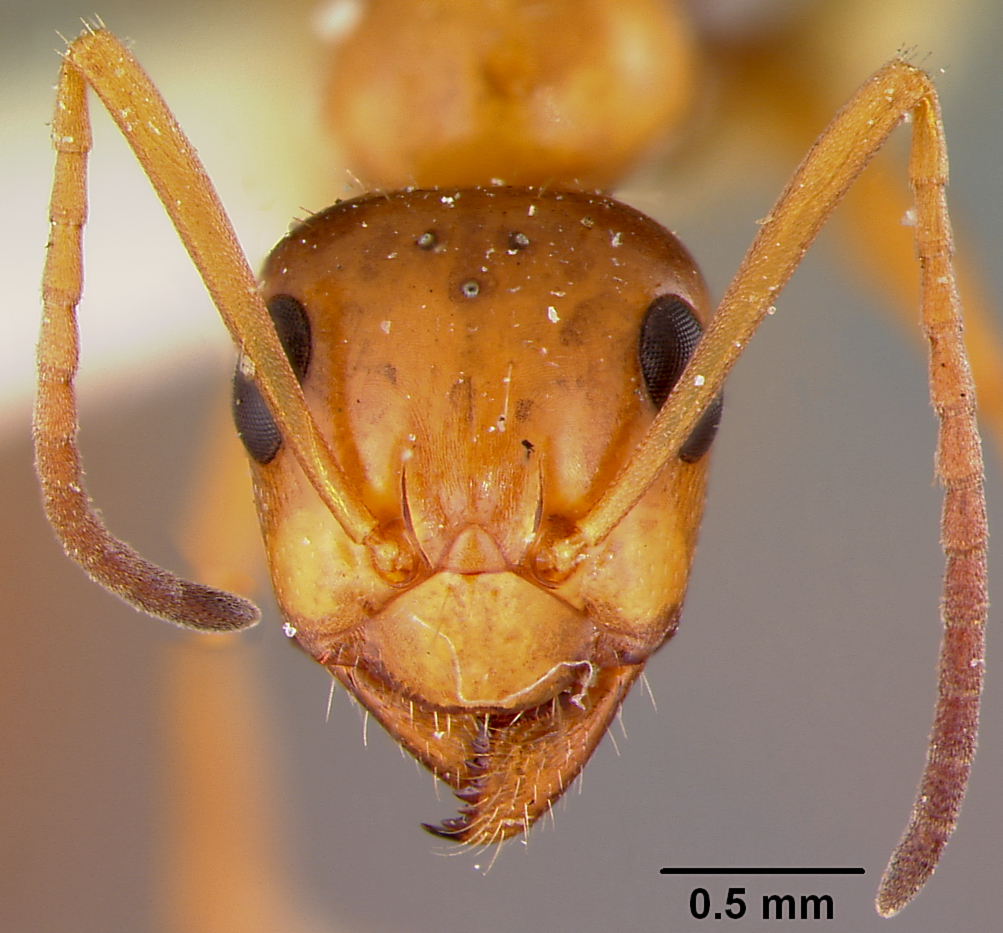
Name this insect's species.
Formica manni
